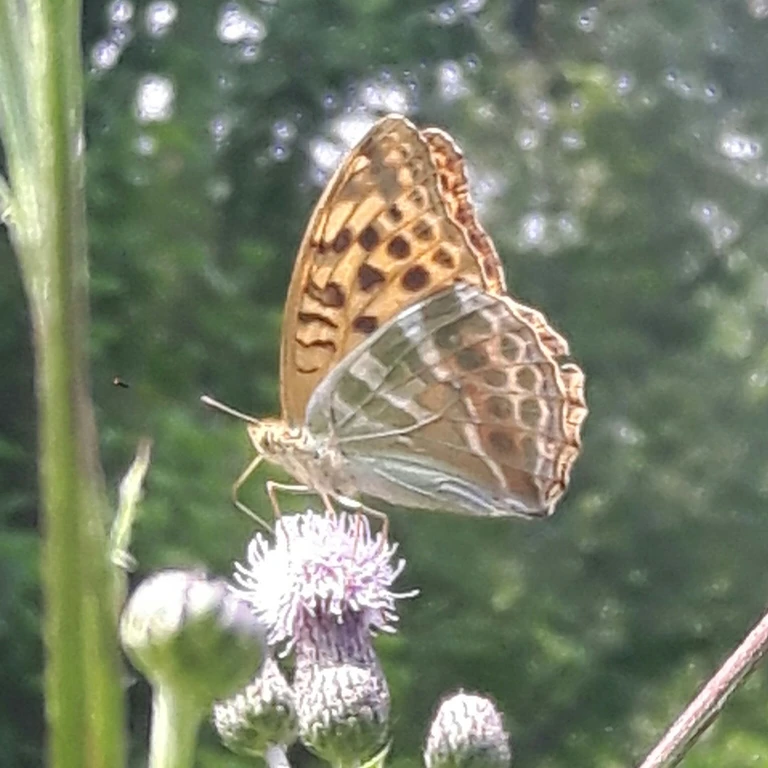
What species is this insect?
Argynnis paphia
